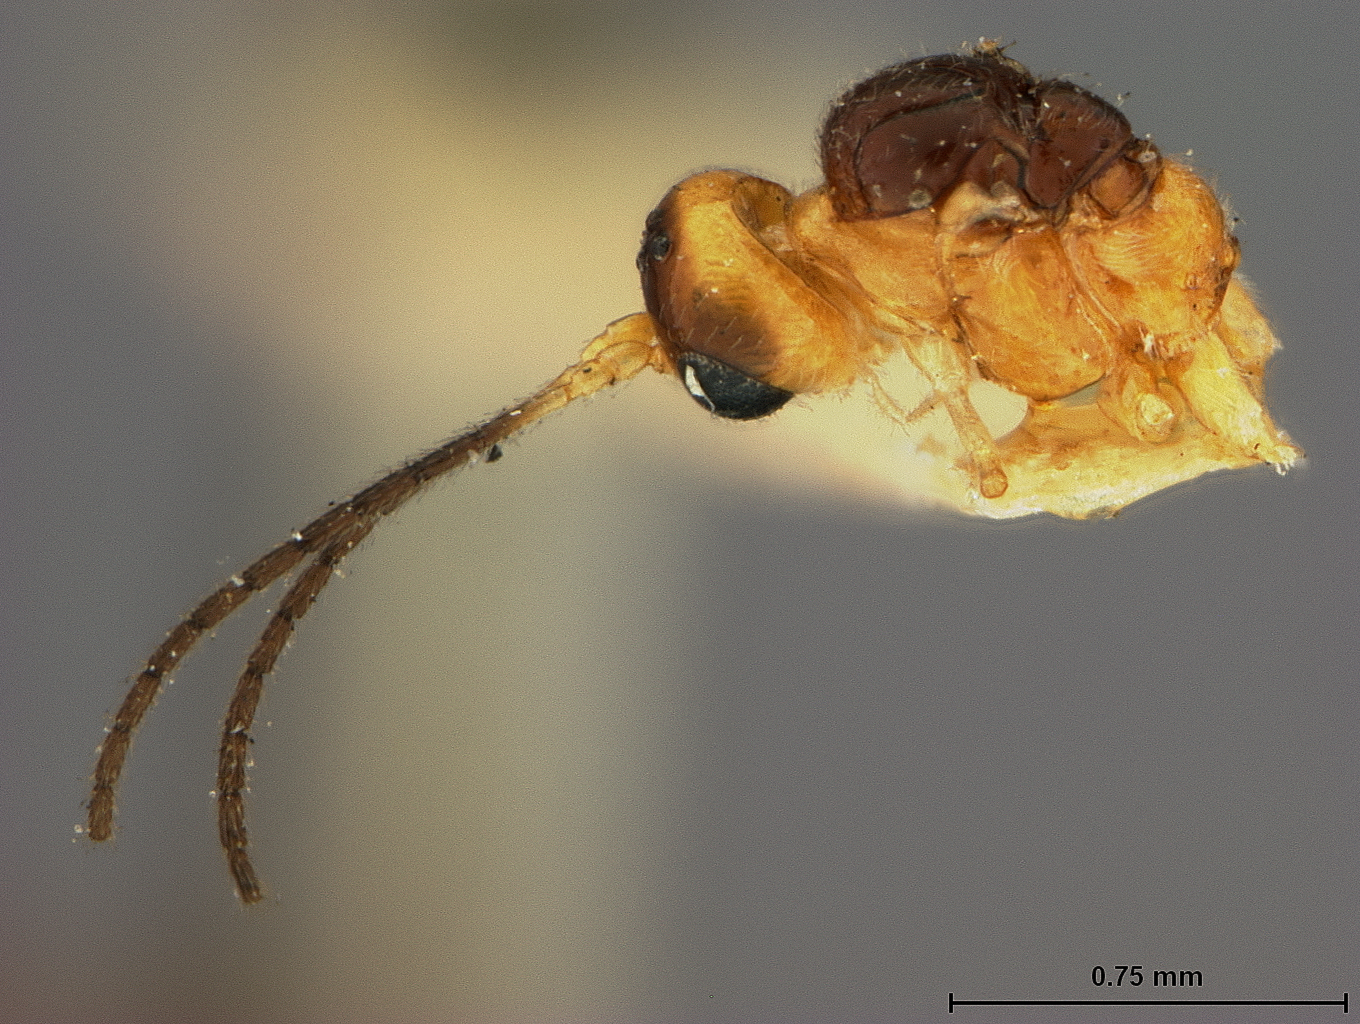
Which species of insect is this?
Praon humulaphidis
